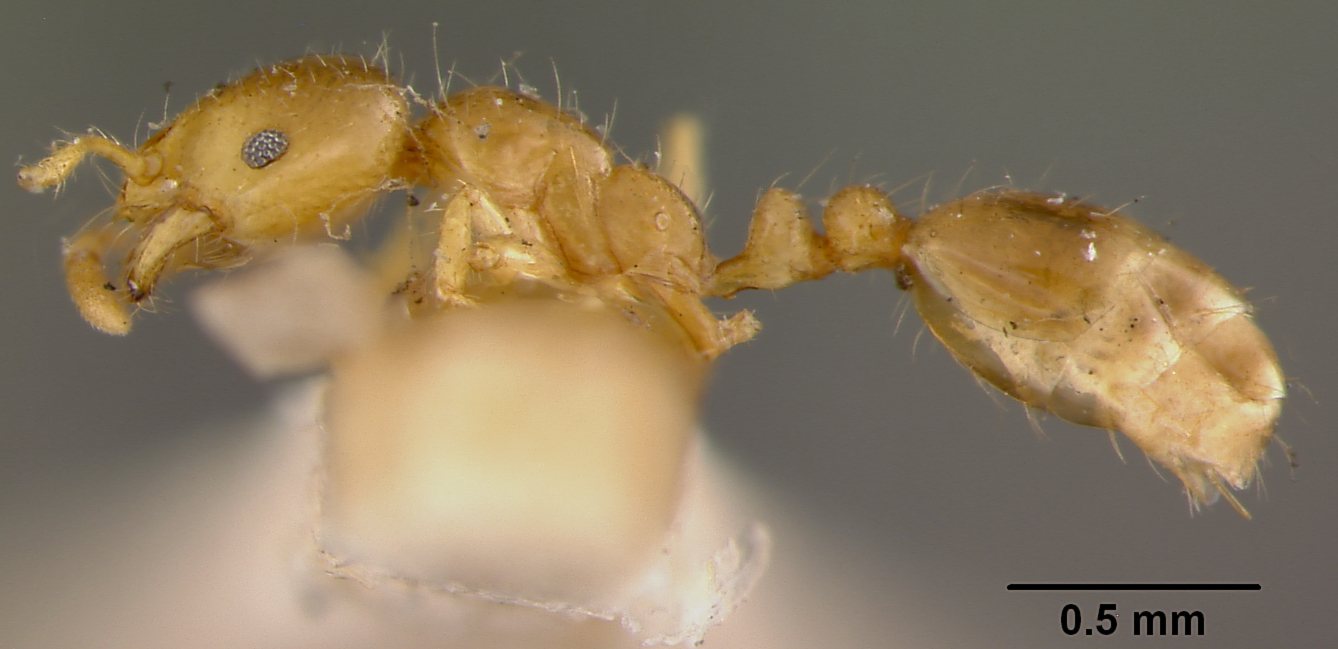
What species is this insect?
Solenopsis huachucana
